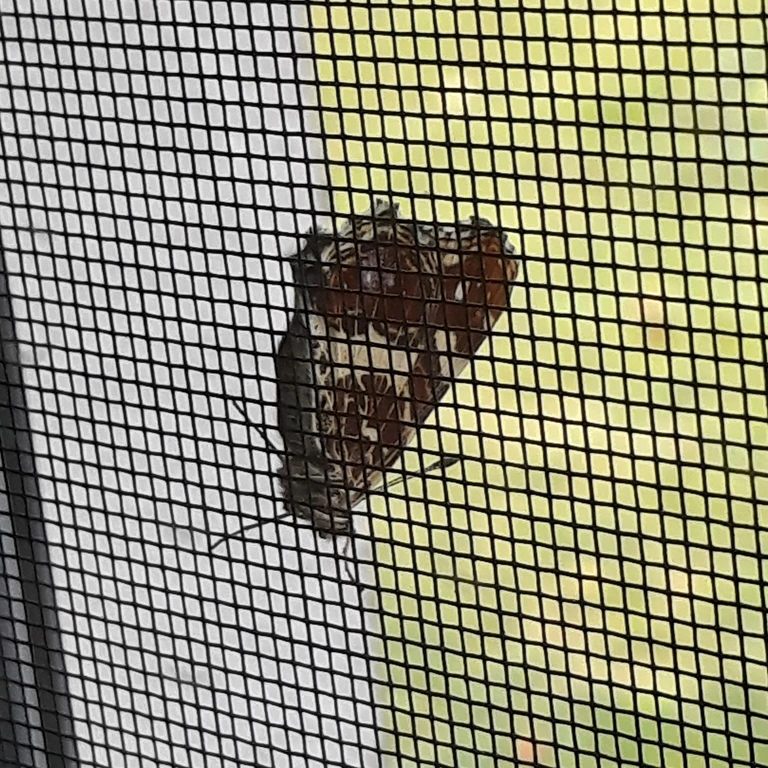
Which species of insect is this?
Araschnia levana
